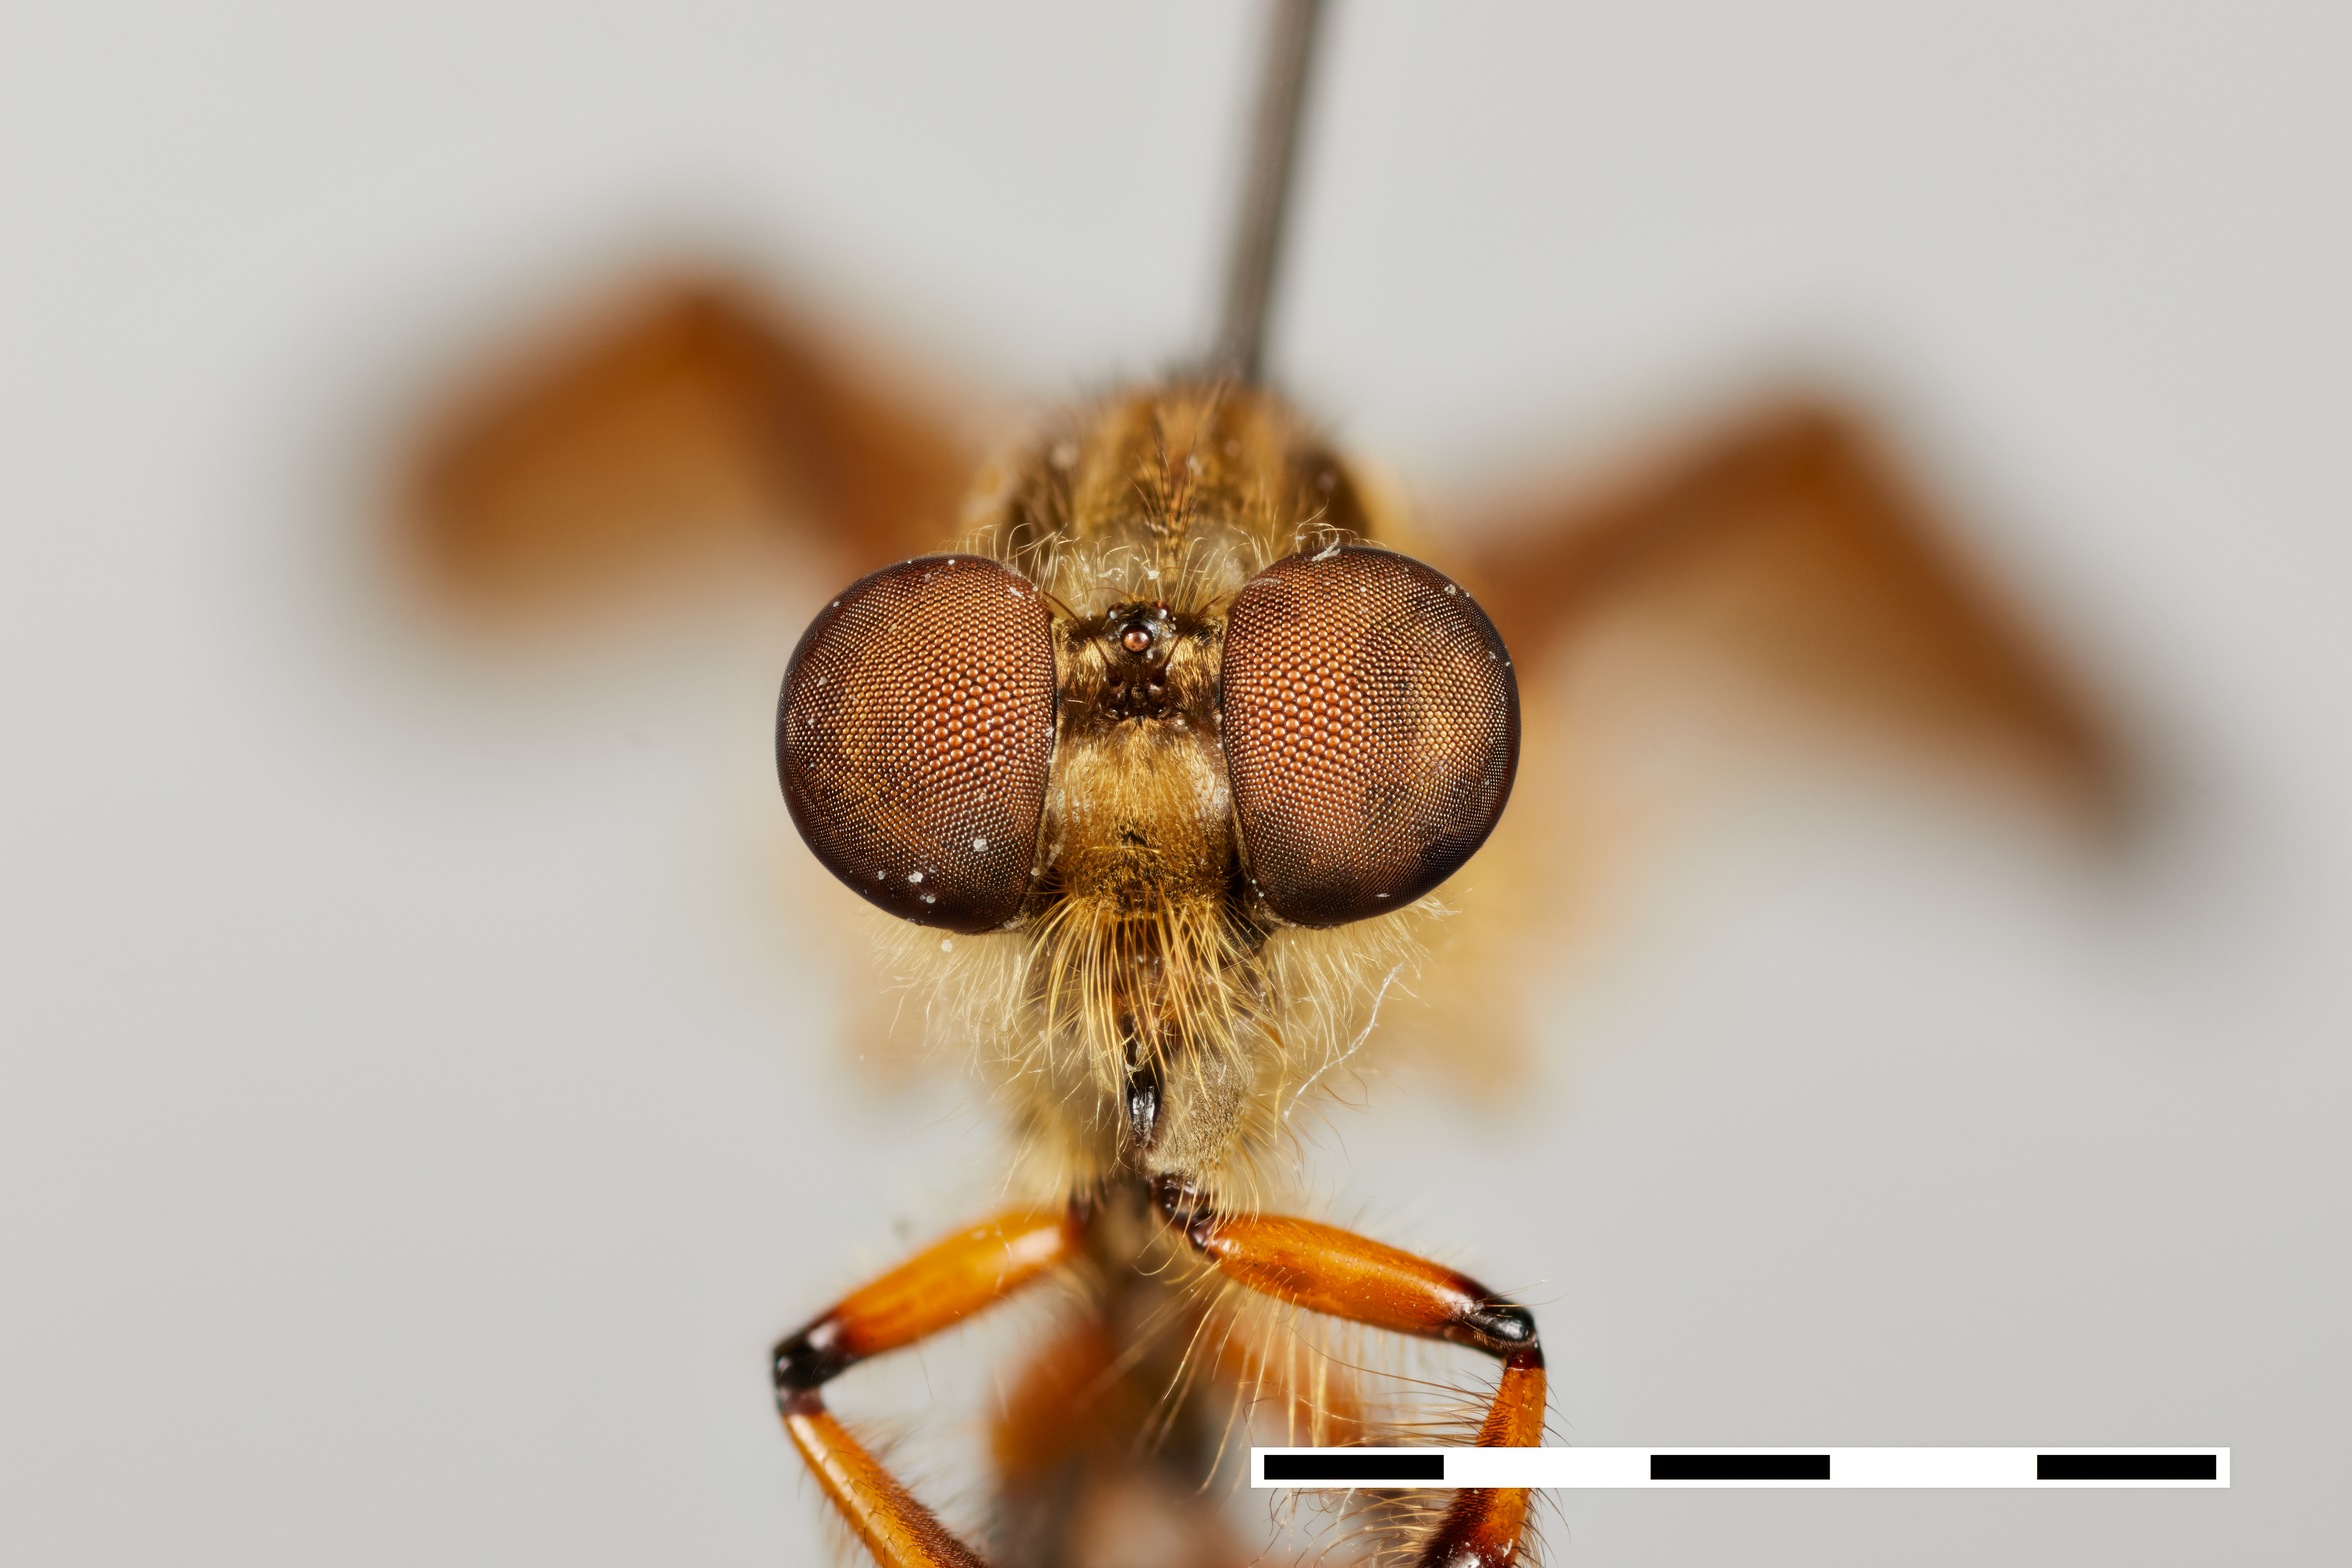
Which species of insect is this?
Damalis speciosa
